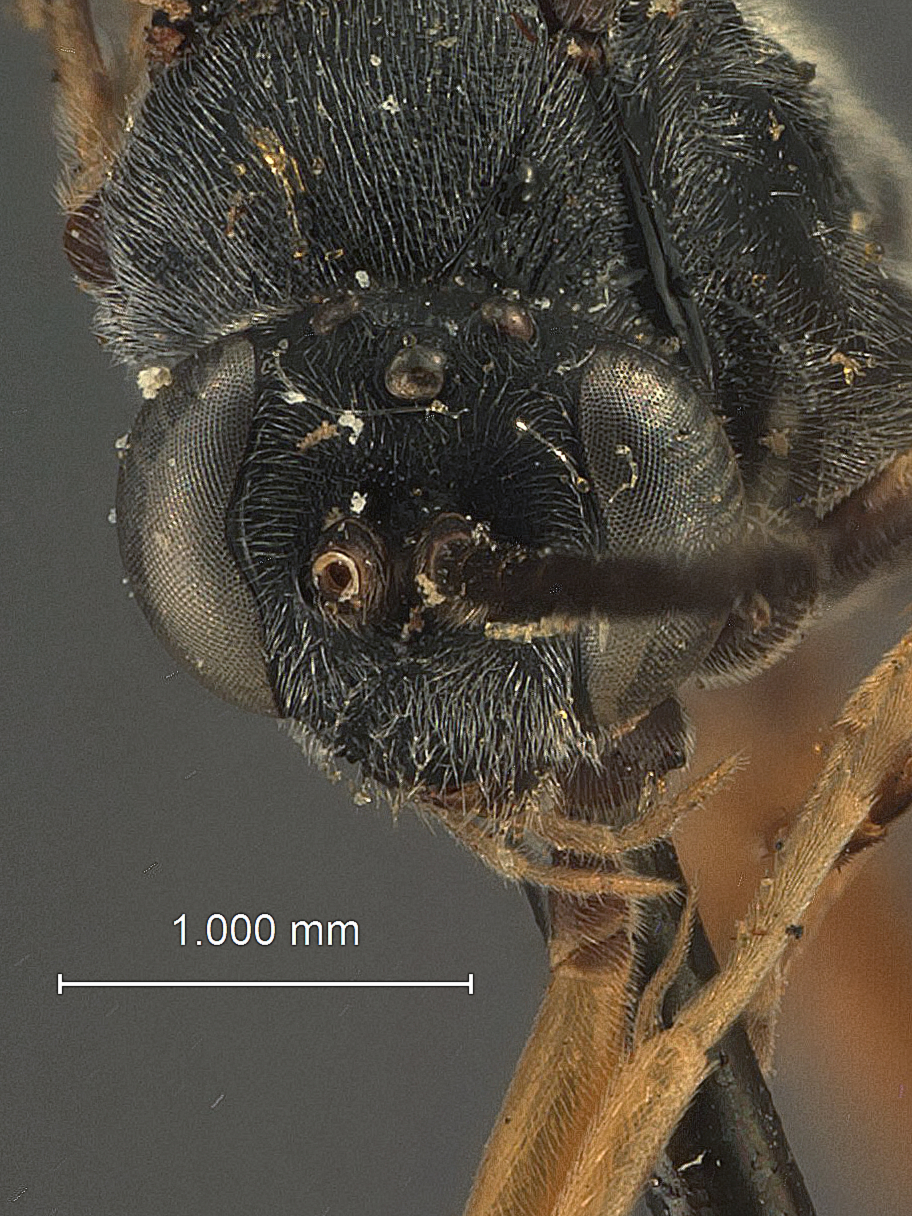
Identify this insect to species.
Anephares rufipes
